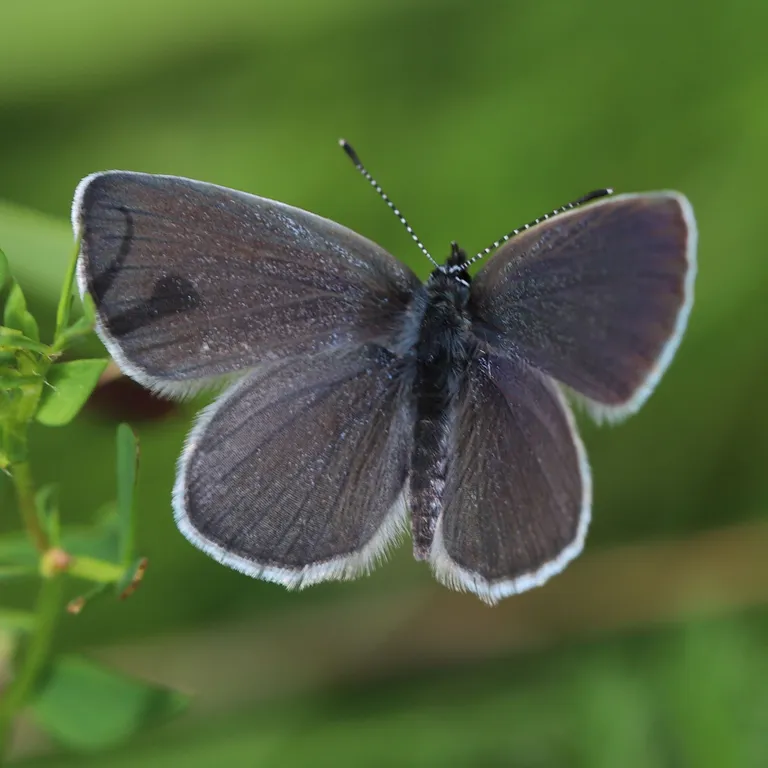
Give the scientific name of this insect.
Cupido minimus
